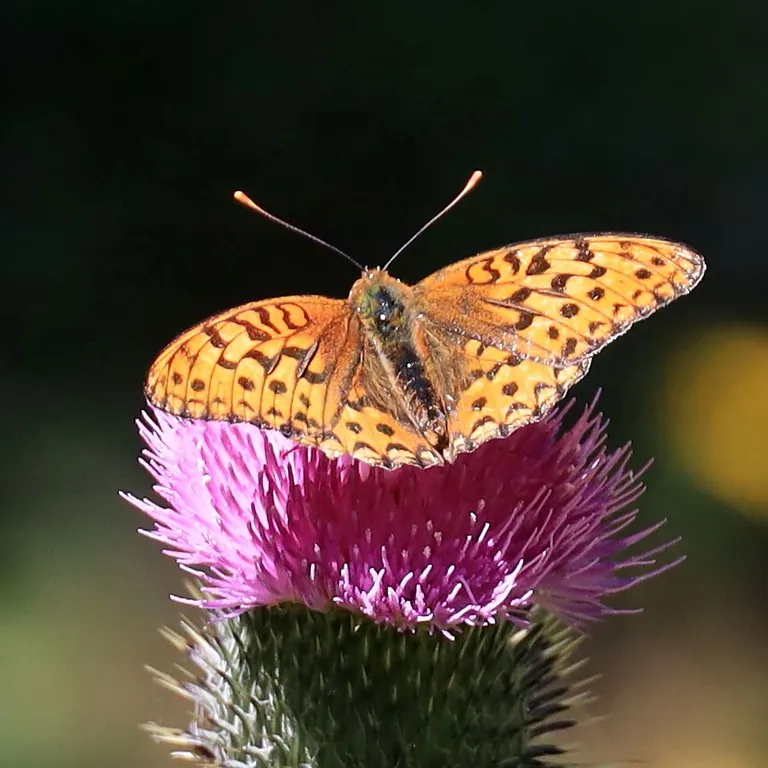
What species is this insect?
Fabriciana adippe
